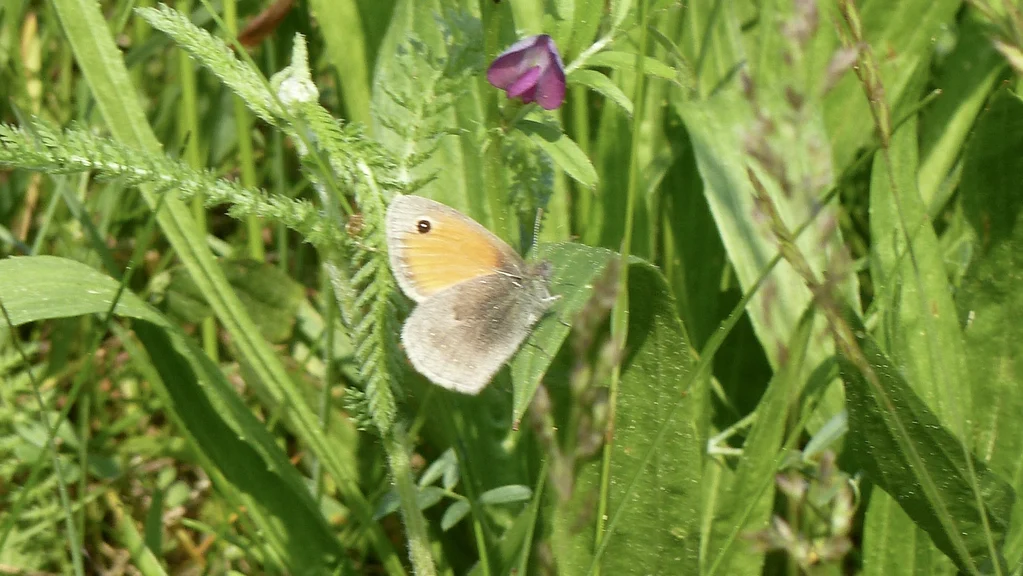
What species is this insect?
Coenonympha pamphilus
